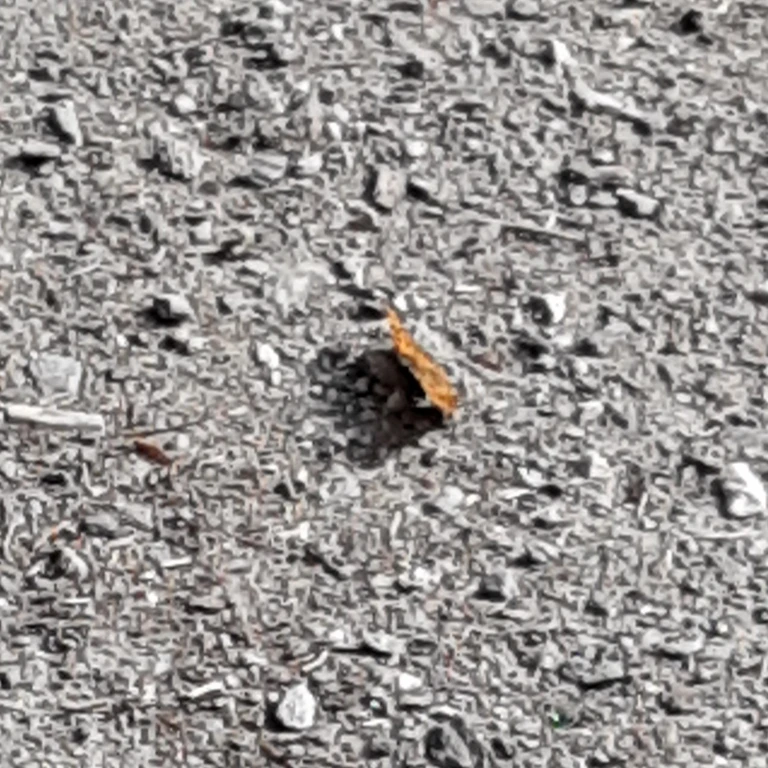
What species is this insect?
Polygonia c-album
